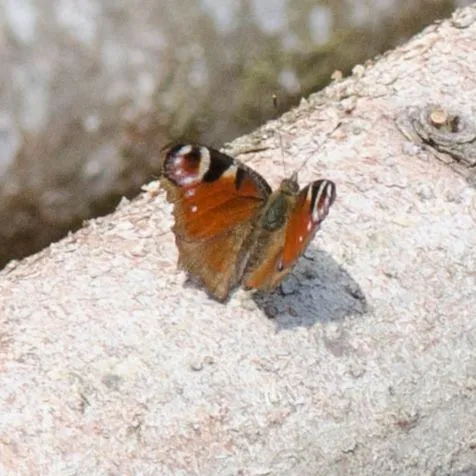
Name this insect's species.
Aglais io
